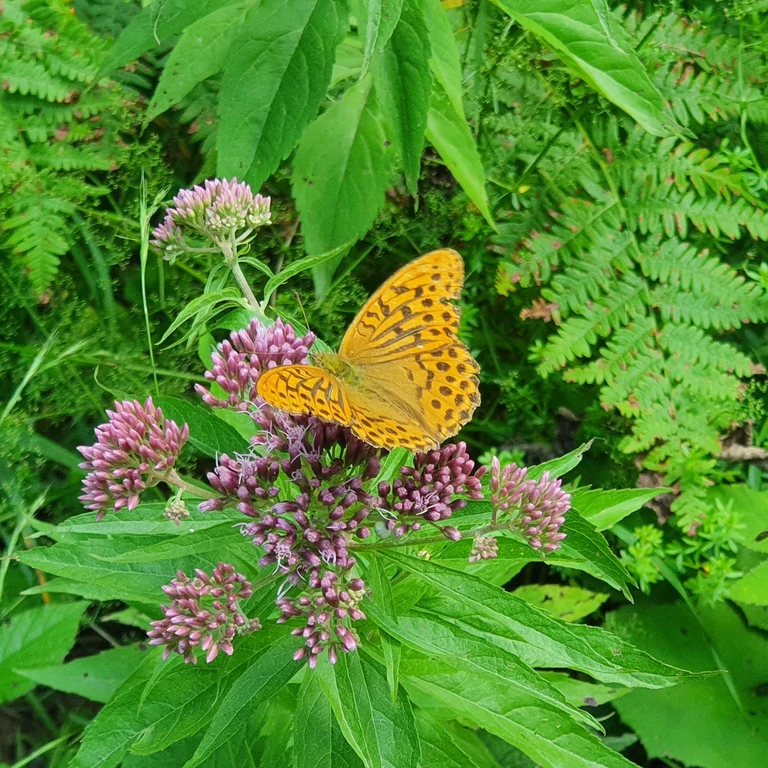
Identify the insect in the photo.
Argynnis paphia
